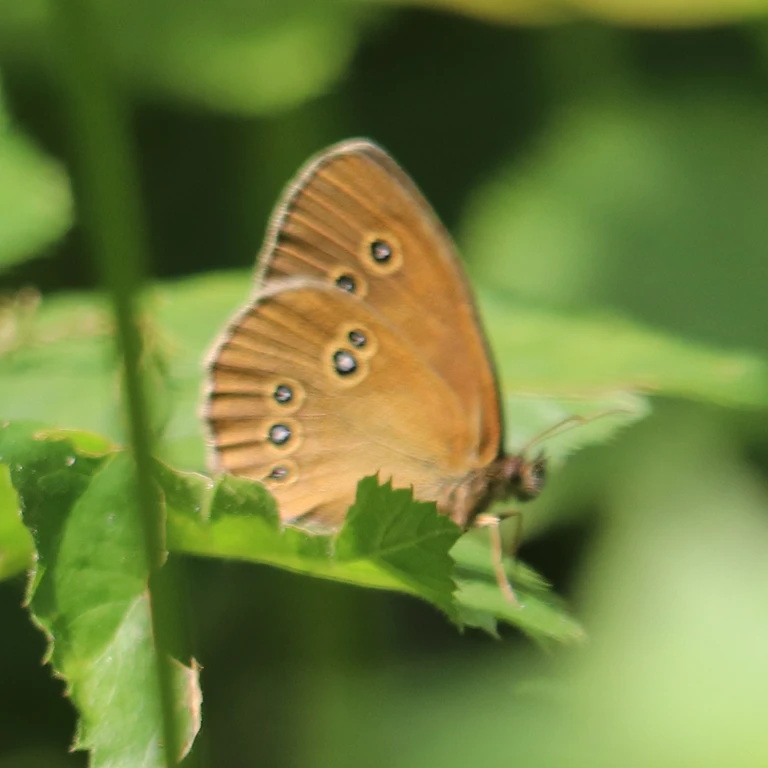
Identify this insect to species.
Aphantopus hyperantus
